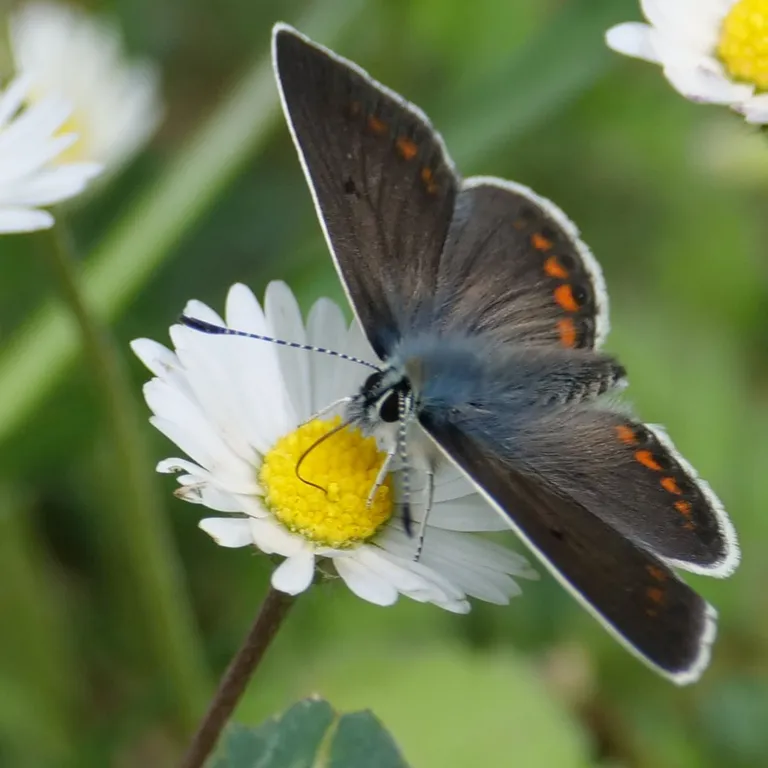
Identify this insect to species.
Aricia agestis/artaxerxes
